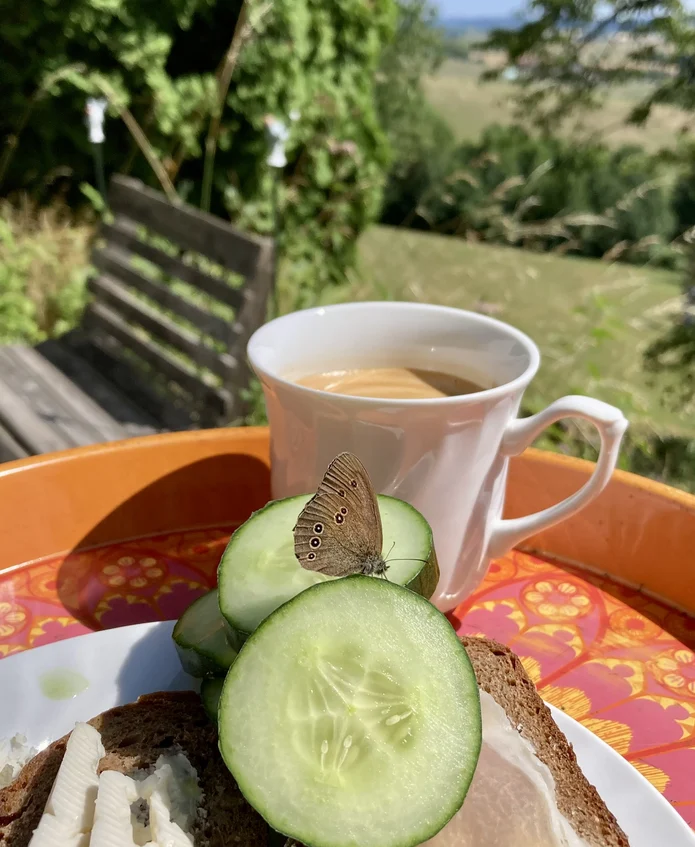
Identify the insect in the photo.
Aphantopus hyperantus
